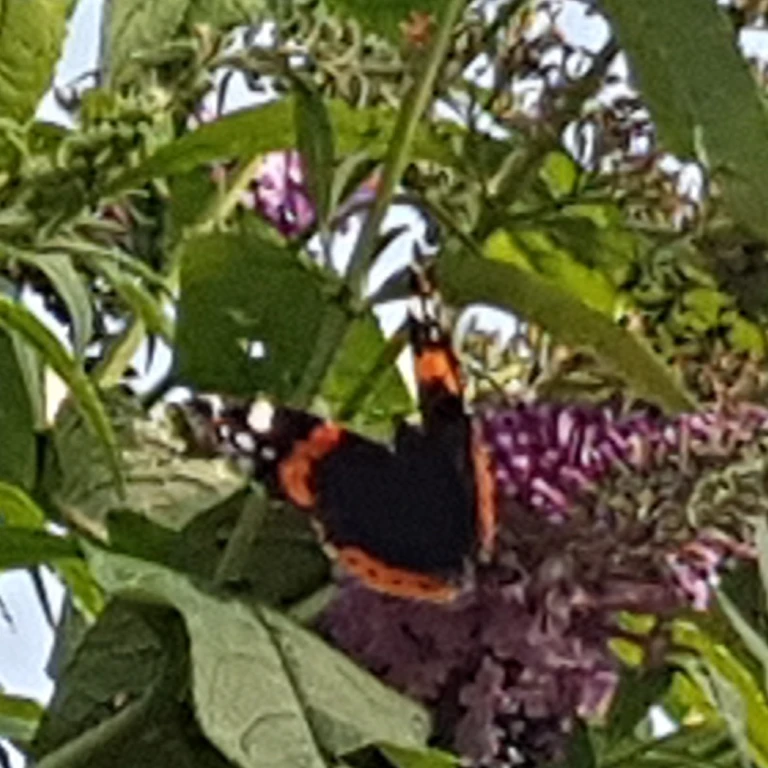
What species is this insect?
Vanessa atalanta
